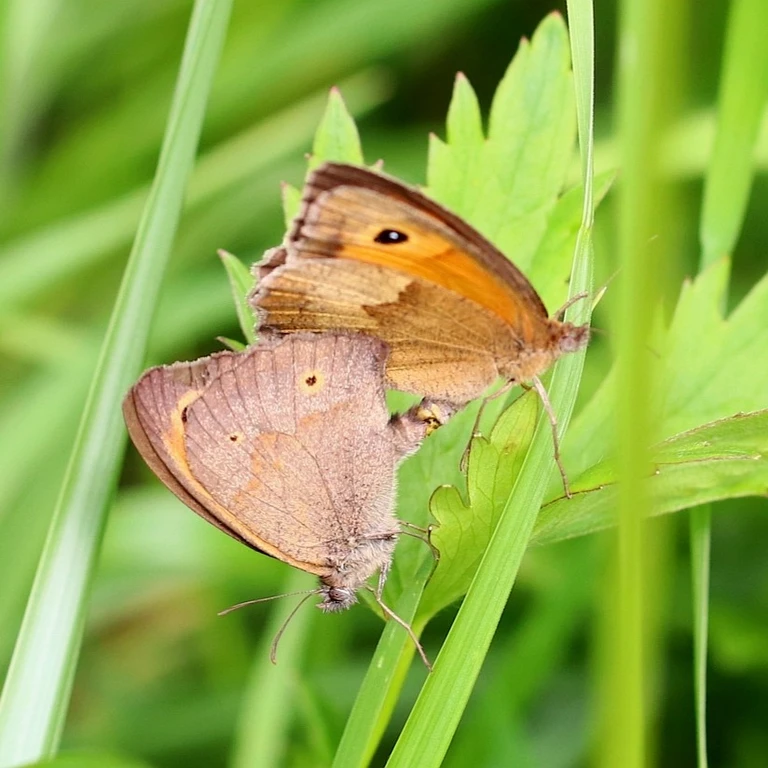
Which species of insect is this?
Maniola jurtina
